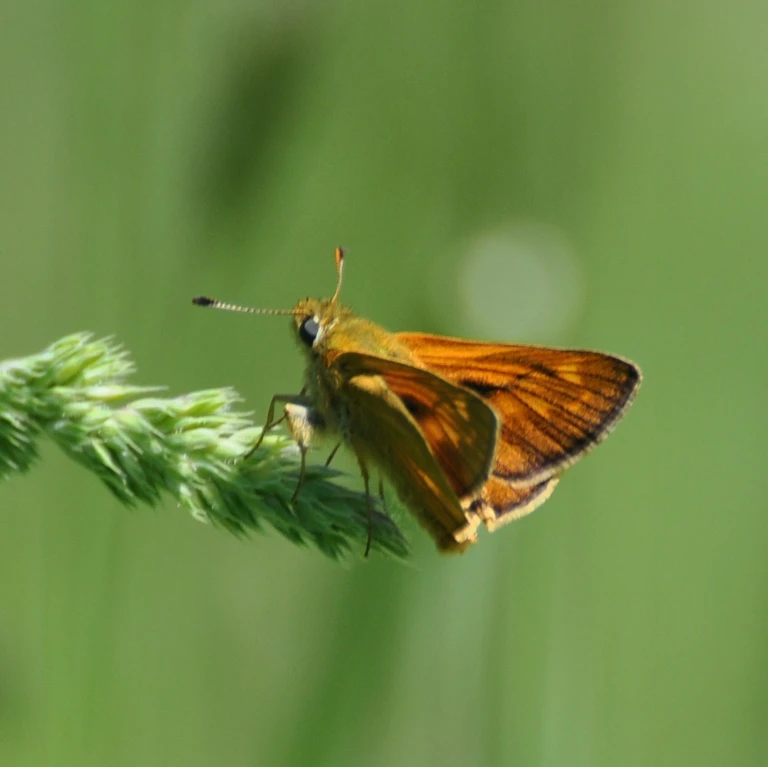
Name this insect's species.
Ochlodes sylvanus (also Ochlodes venata)
